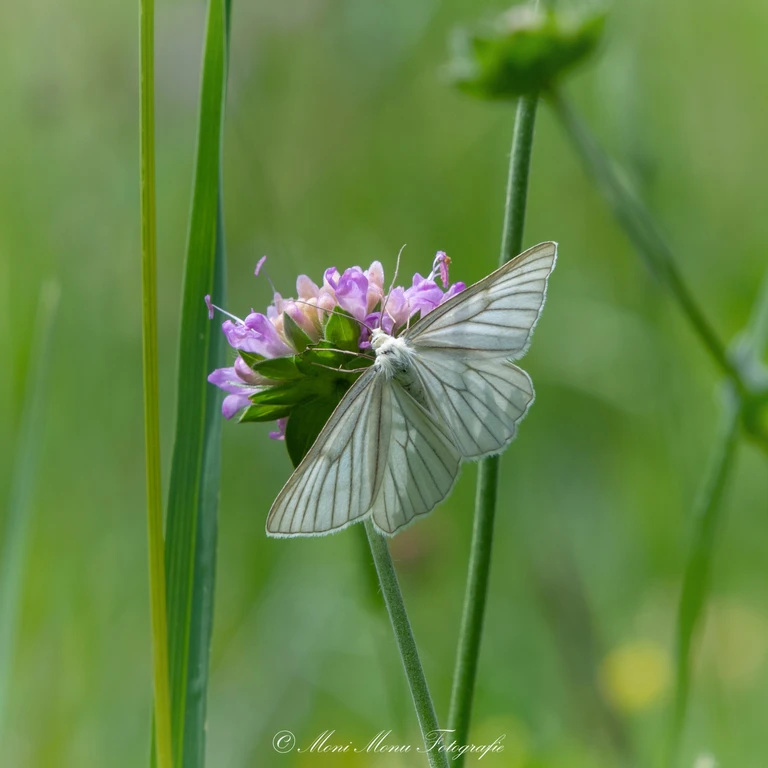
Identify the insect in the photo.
Siona lineata
